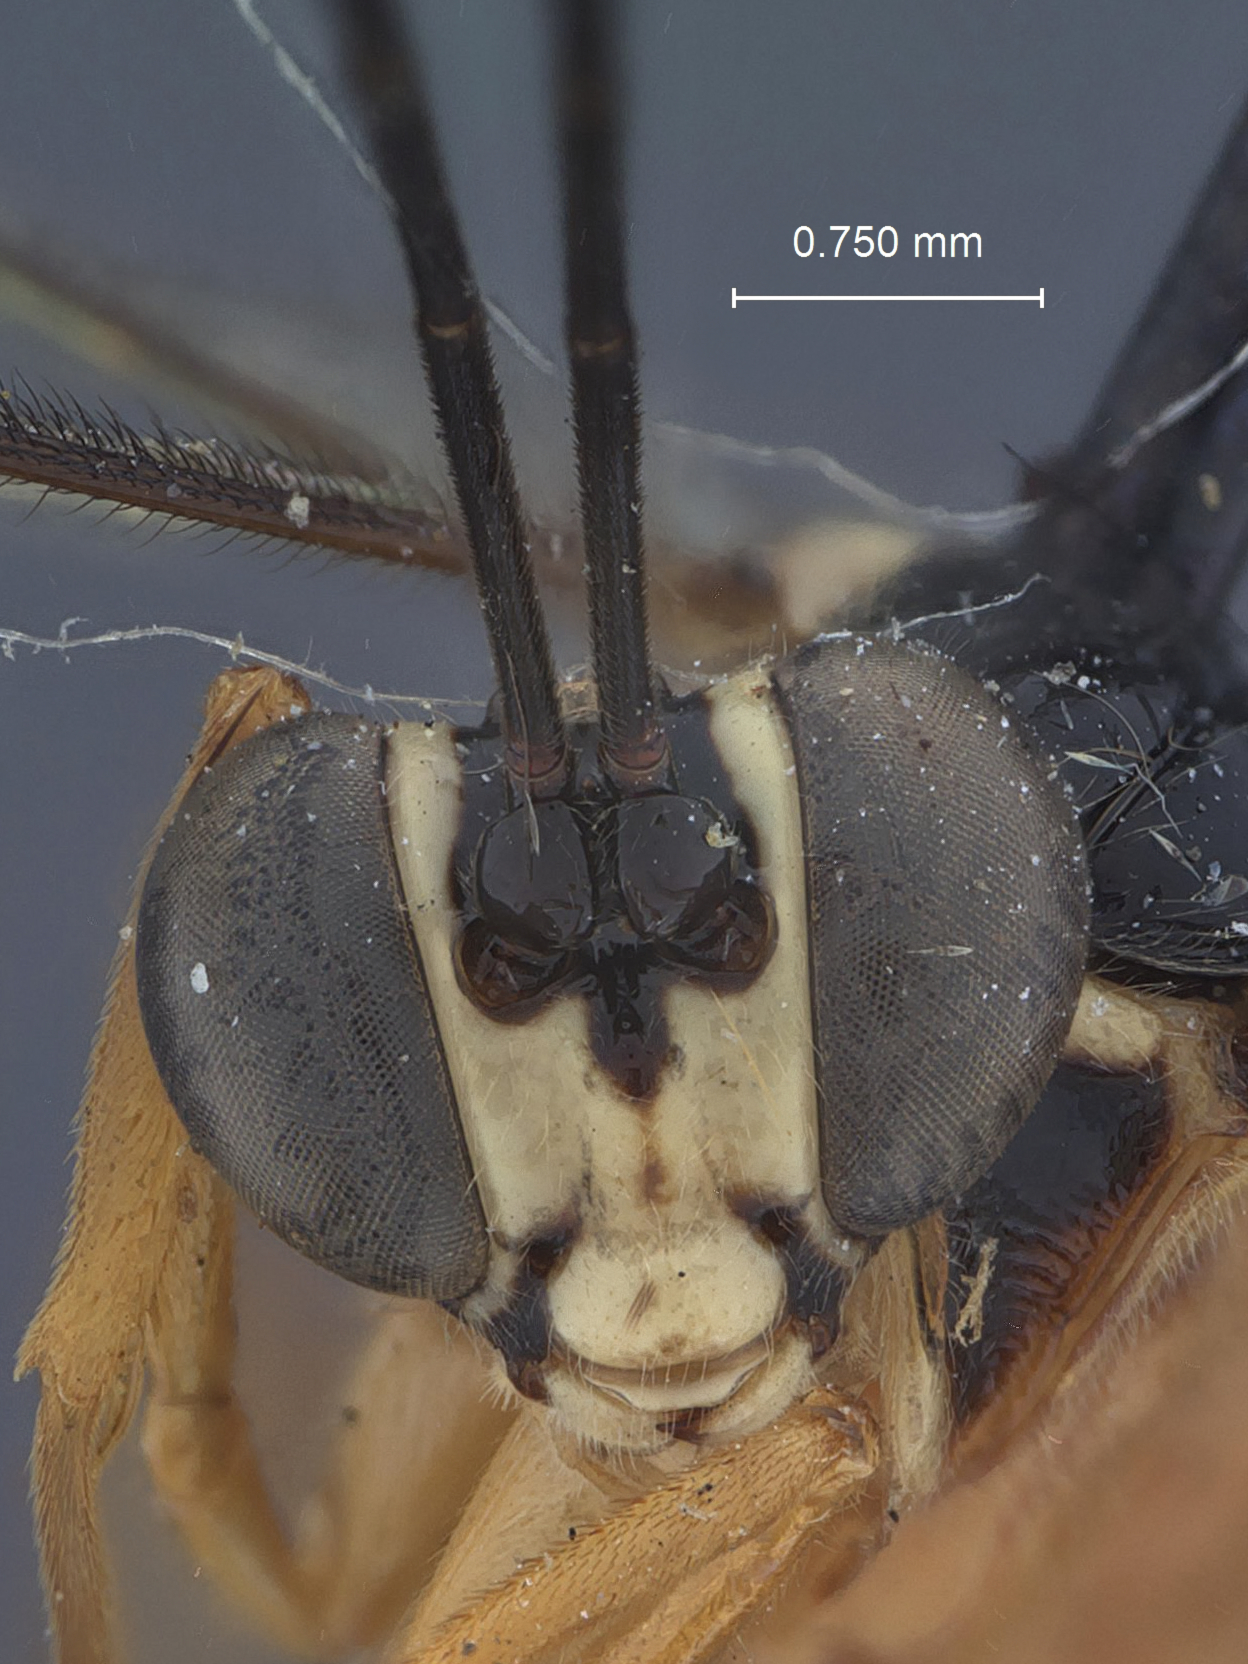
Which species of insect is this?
Polycyrtus cockerellae
